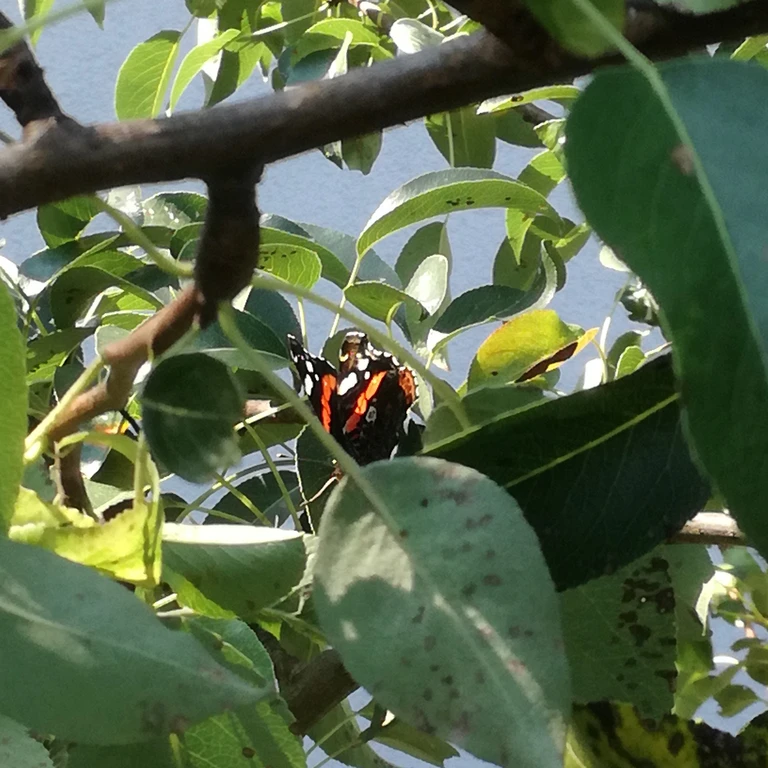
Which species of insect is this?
Vanessa atalanta
